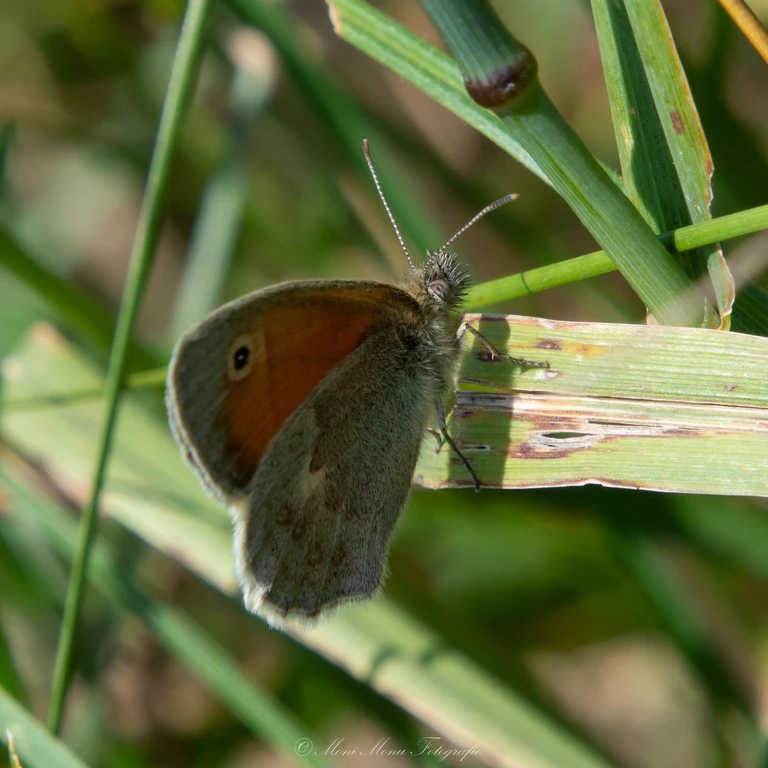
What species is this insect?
Coenonympha pamphilus
